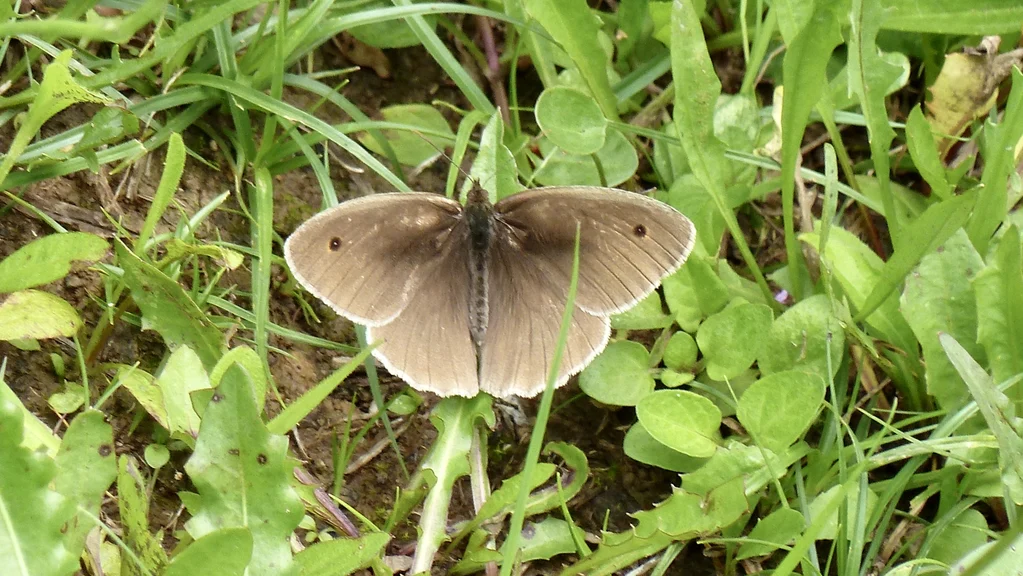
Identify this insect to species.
Maniola jurtina
